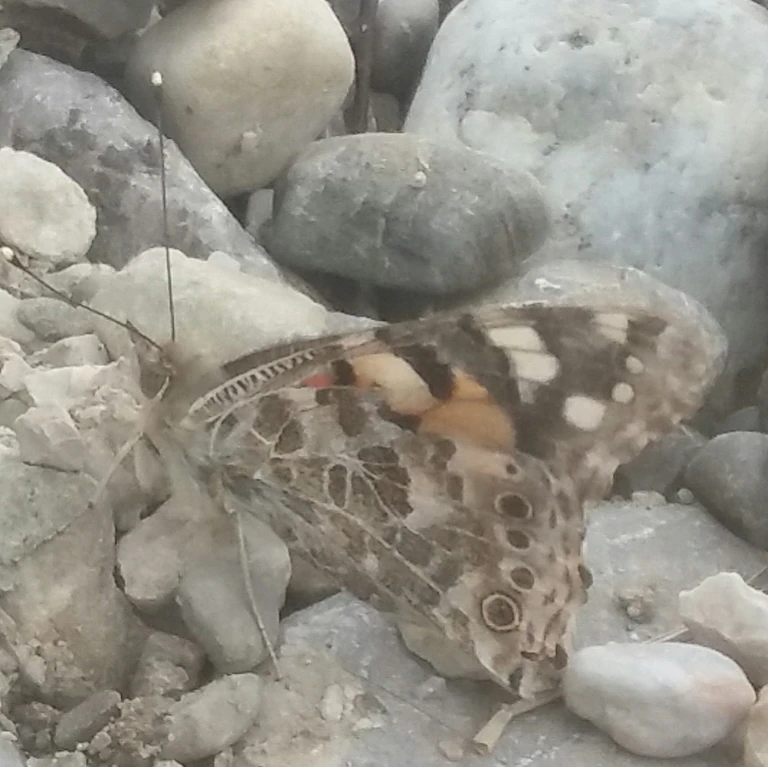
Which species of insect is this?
Vanessa cardui
